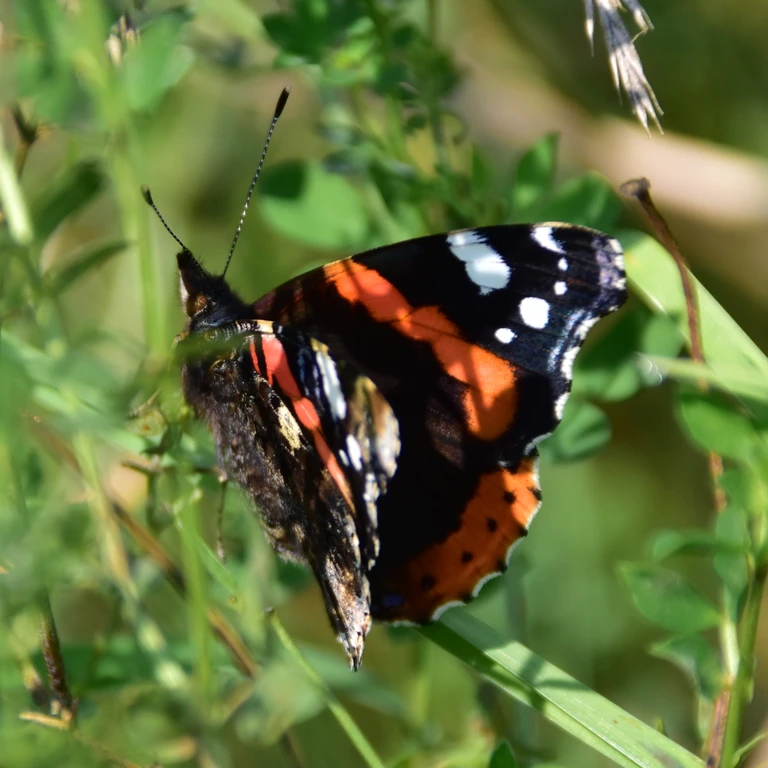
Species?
Vanessa atalanta
